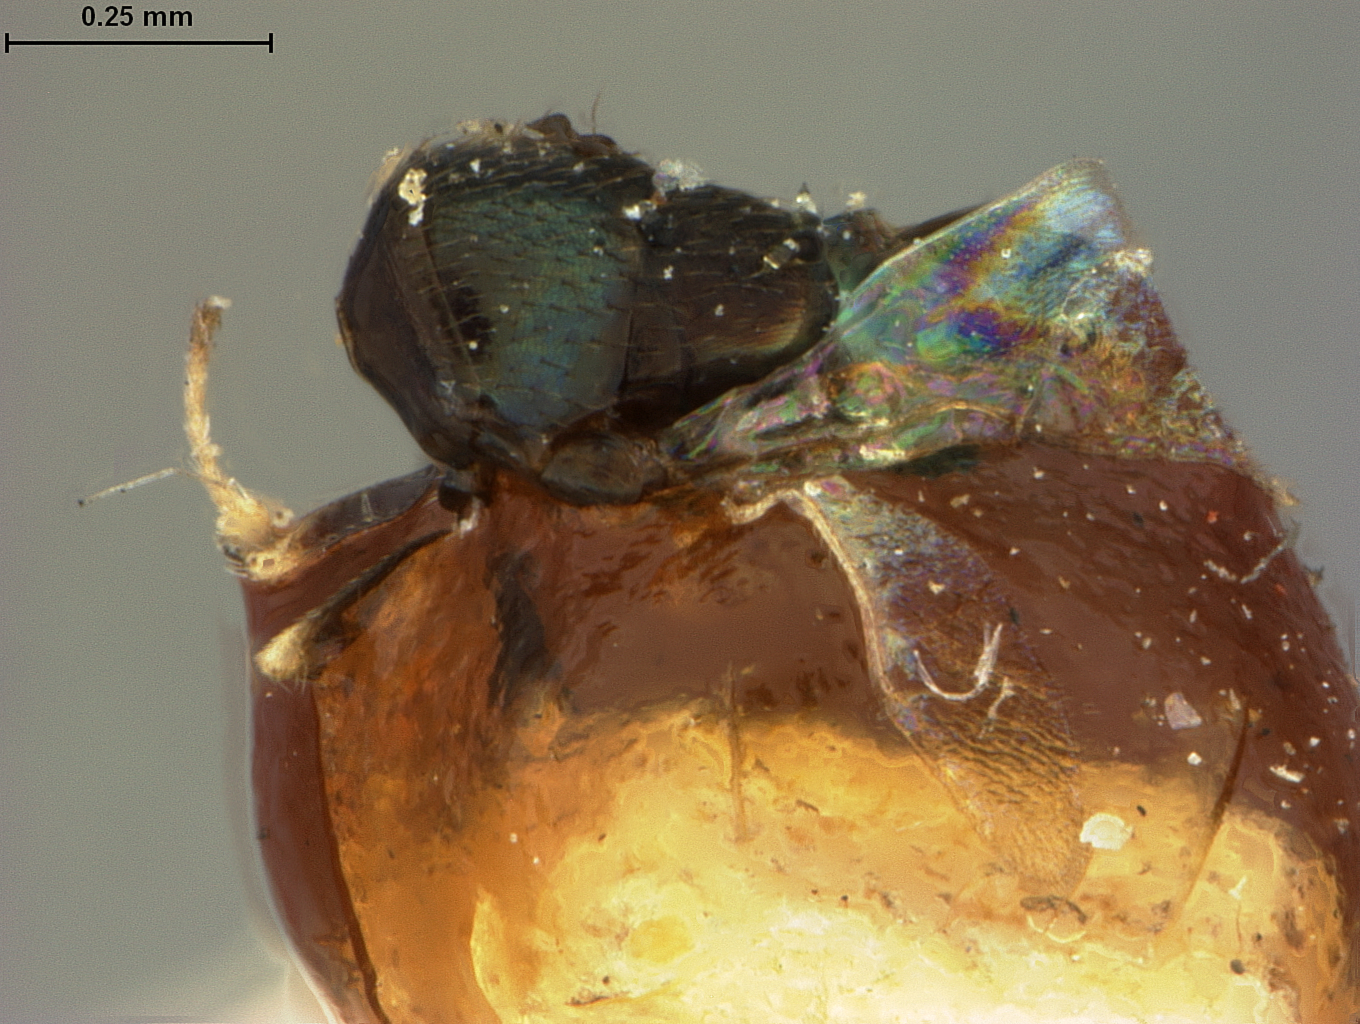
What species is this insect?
Encyrtus megourae
